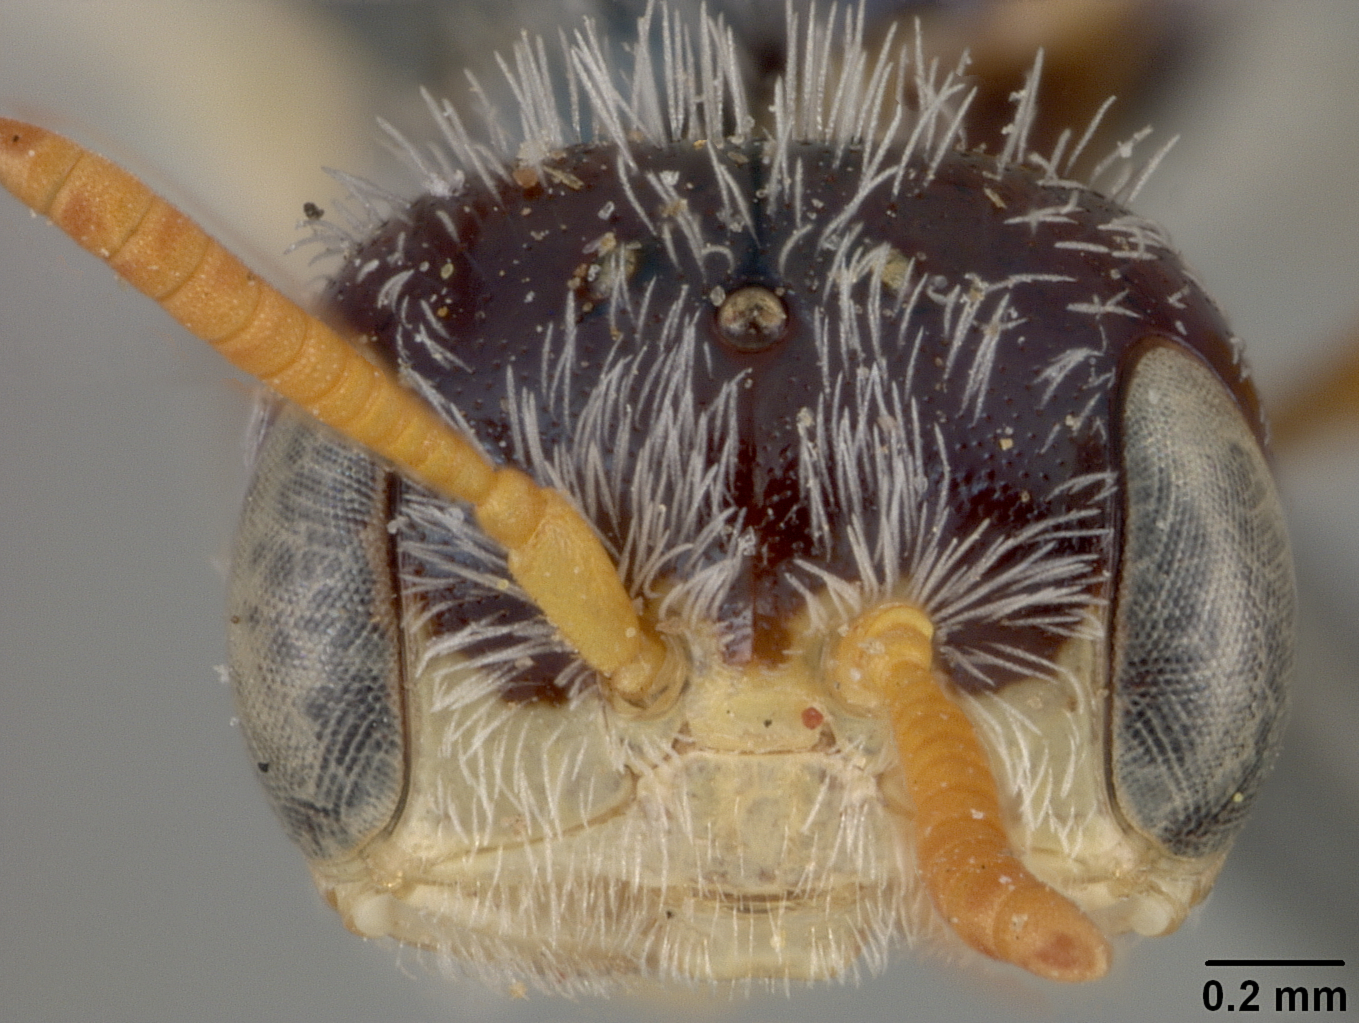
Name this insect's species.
Perdita sidae
